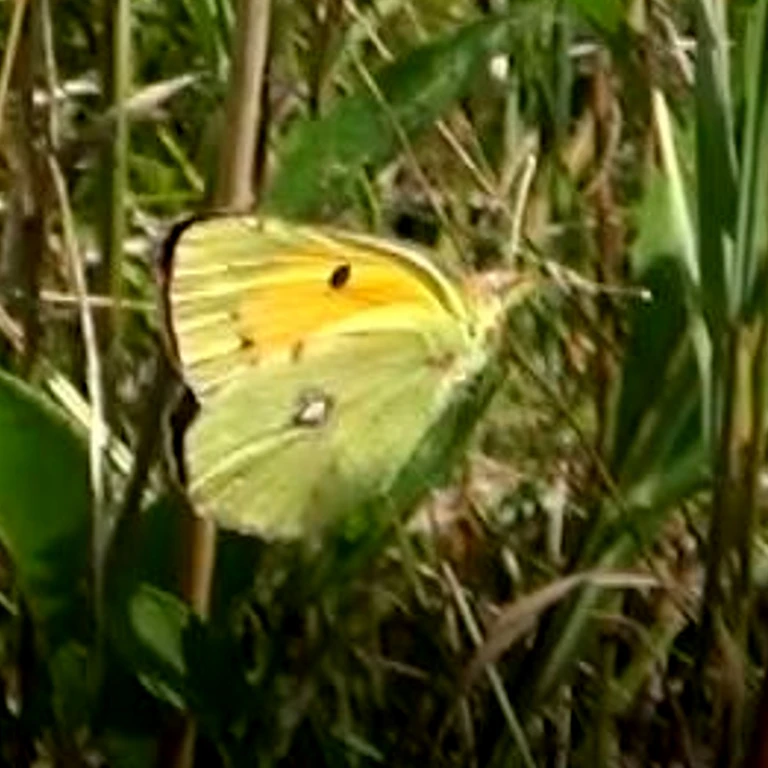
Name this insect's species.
Colias croceus
